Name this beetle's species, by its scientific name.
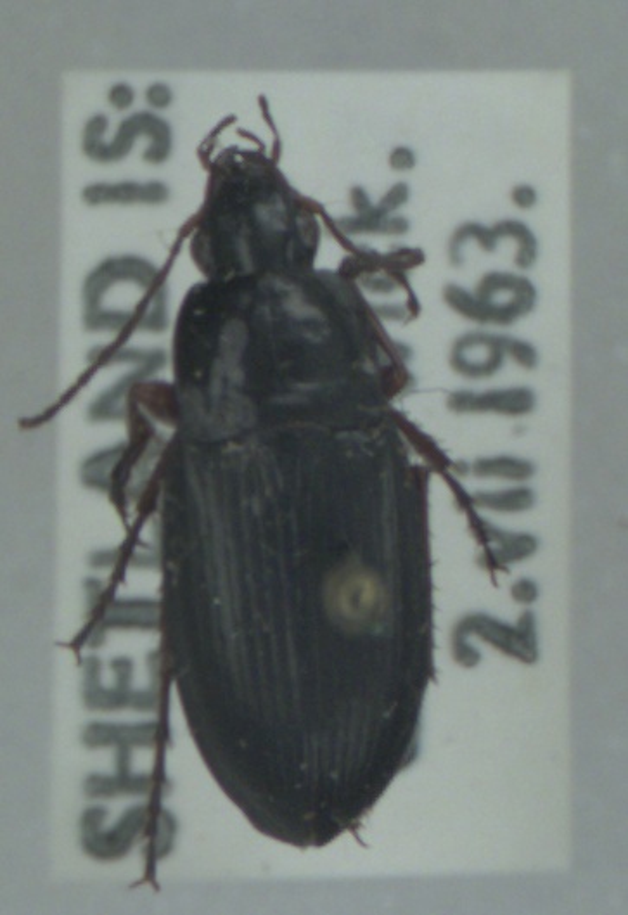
Calathus fuscipes
